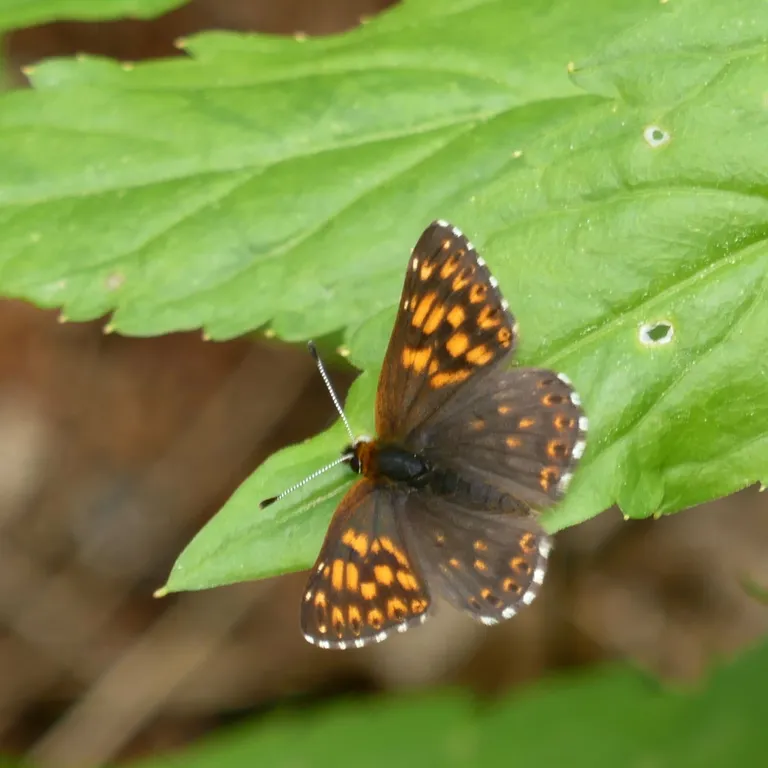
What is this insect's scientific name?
Hamearis lucina
